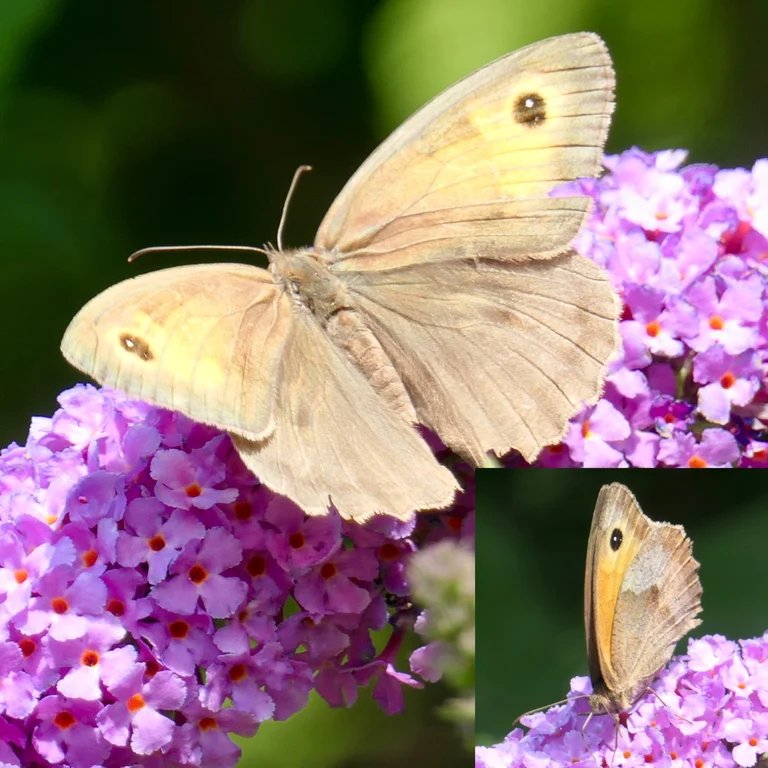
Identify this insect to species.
Maniola jurtina
